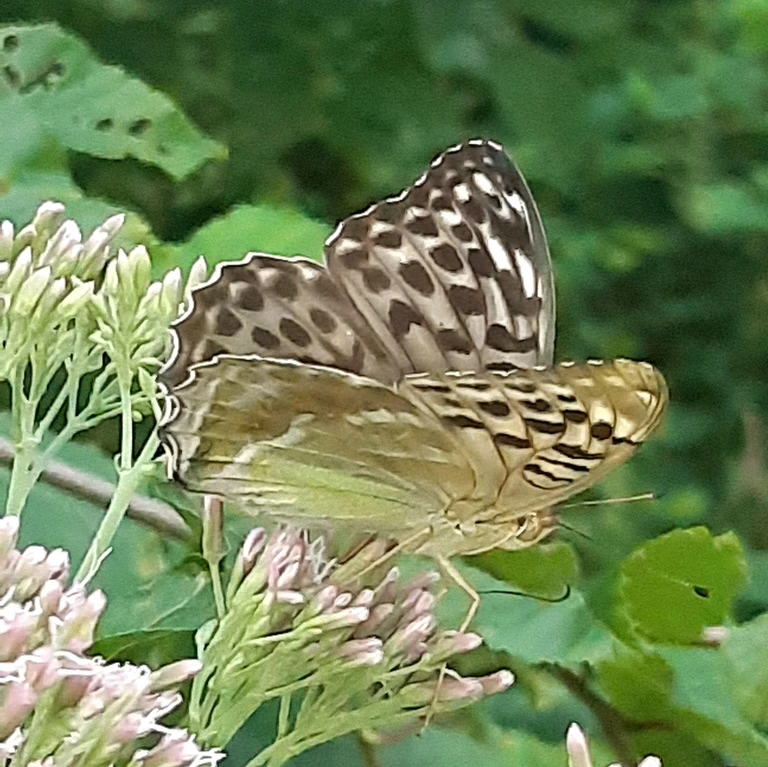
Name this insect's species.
Argynnis paphia
